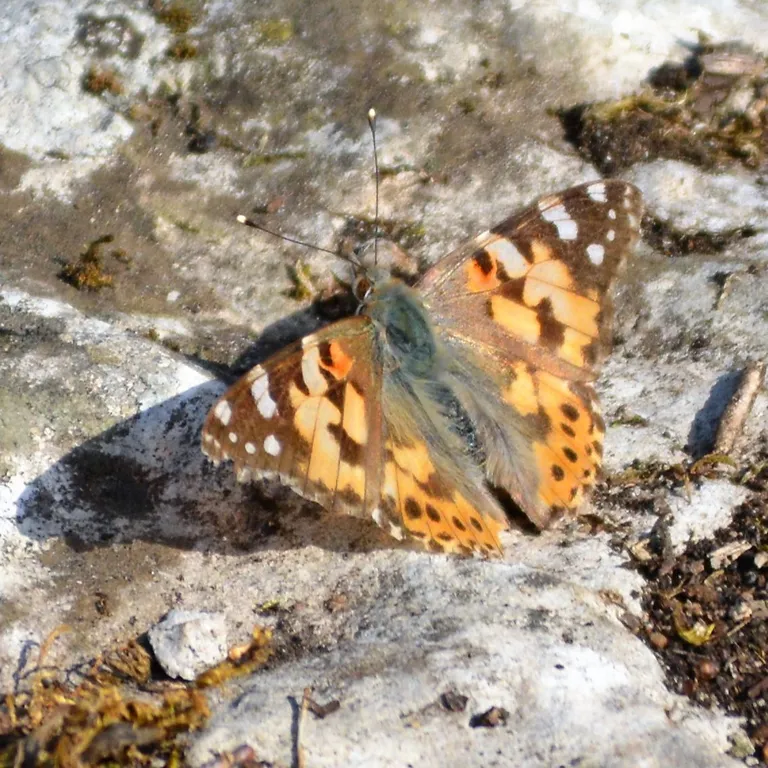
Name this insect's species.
Vanessa cardui
